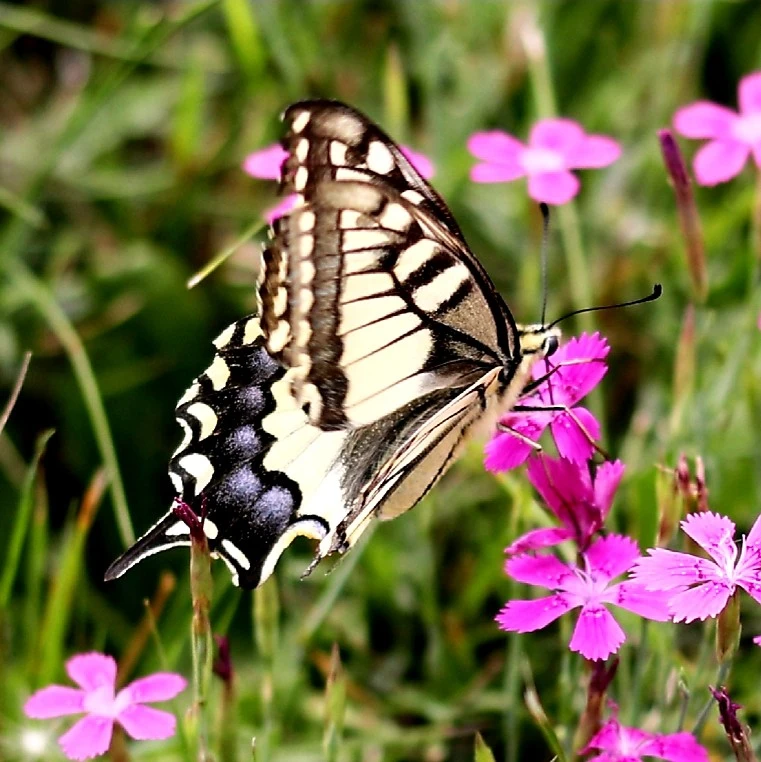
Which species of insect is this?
Papilio machaon
